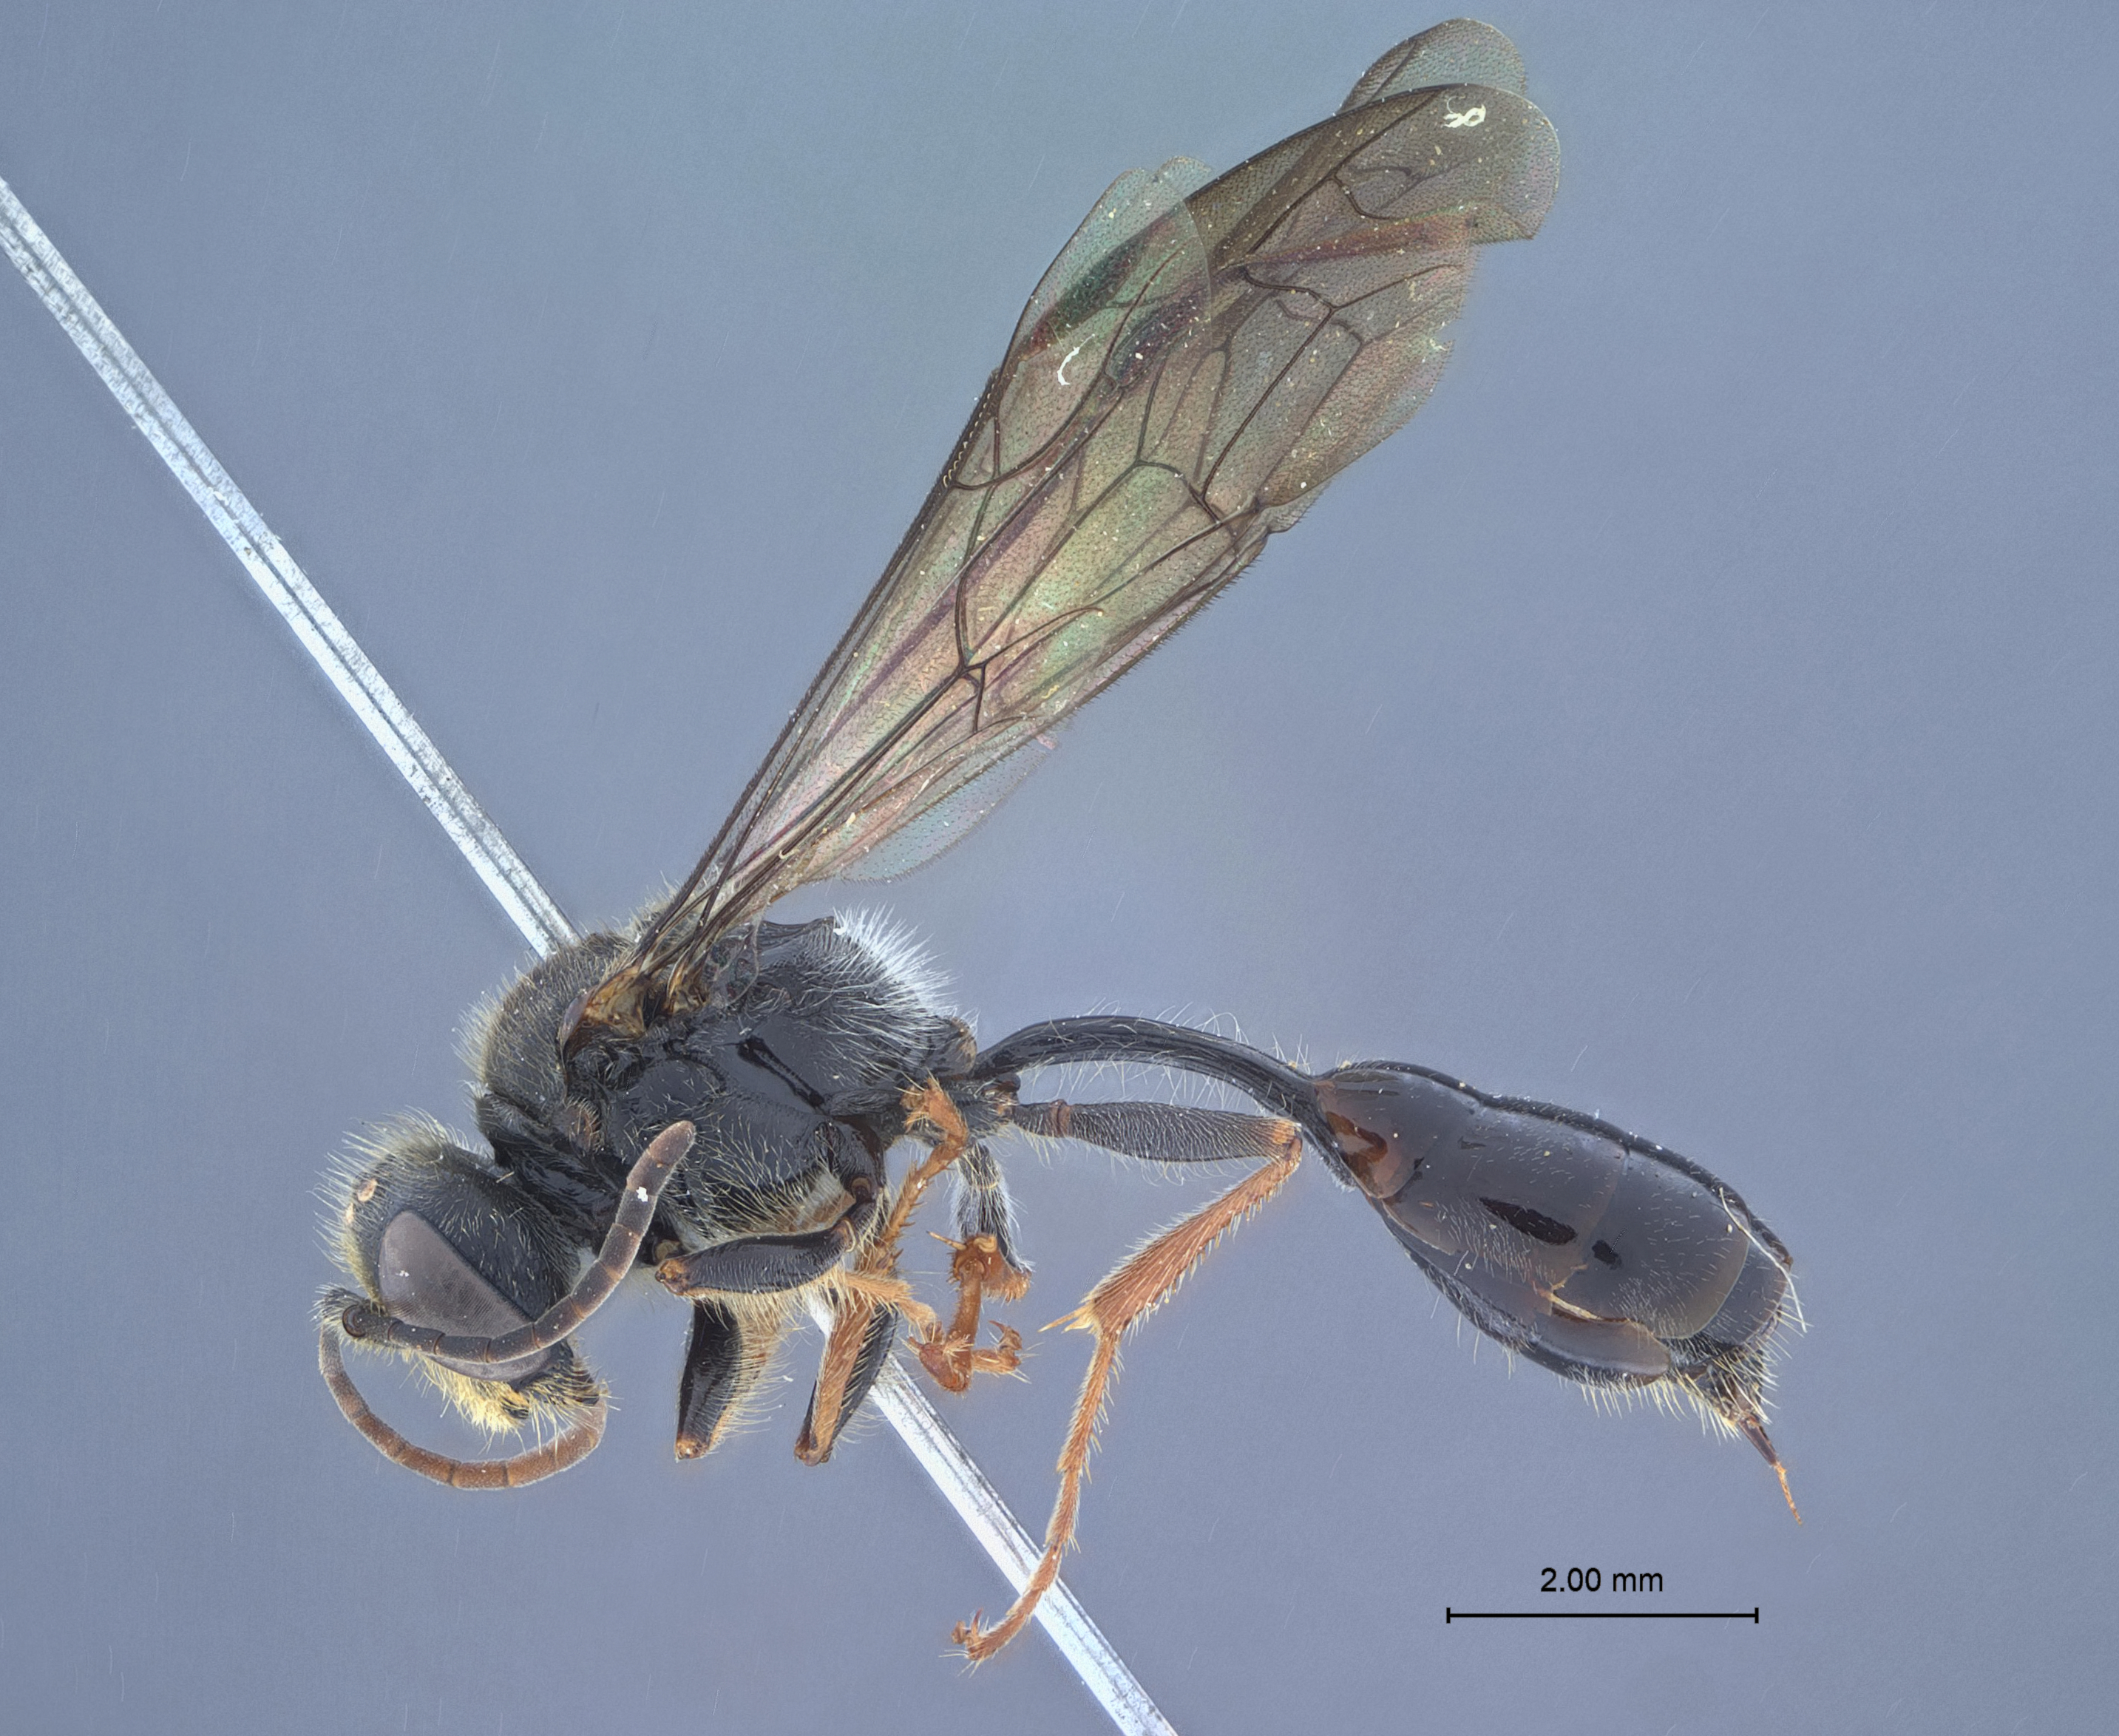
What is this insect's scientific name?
Crossocerus tanoi
